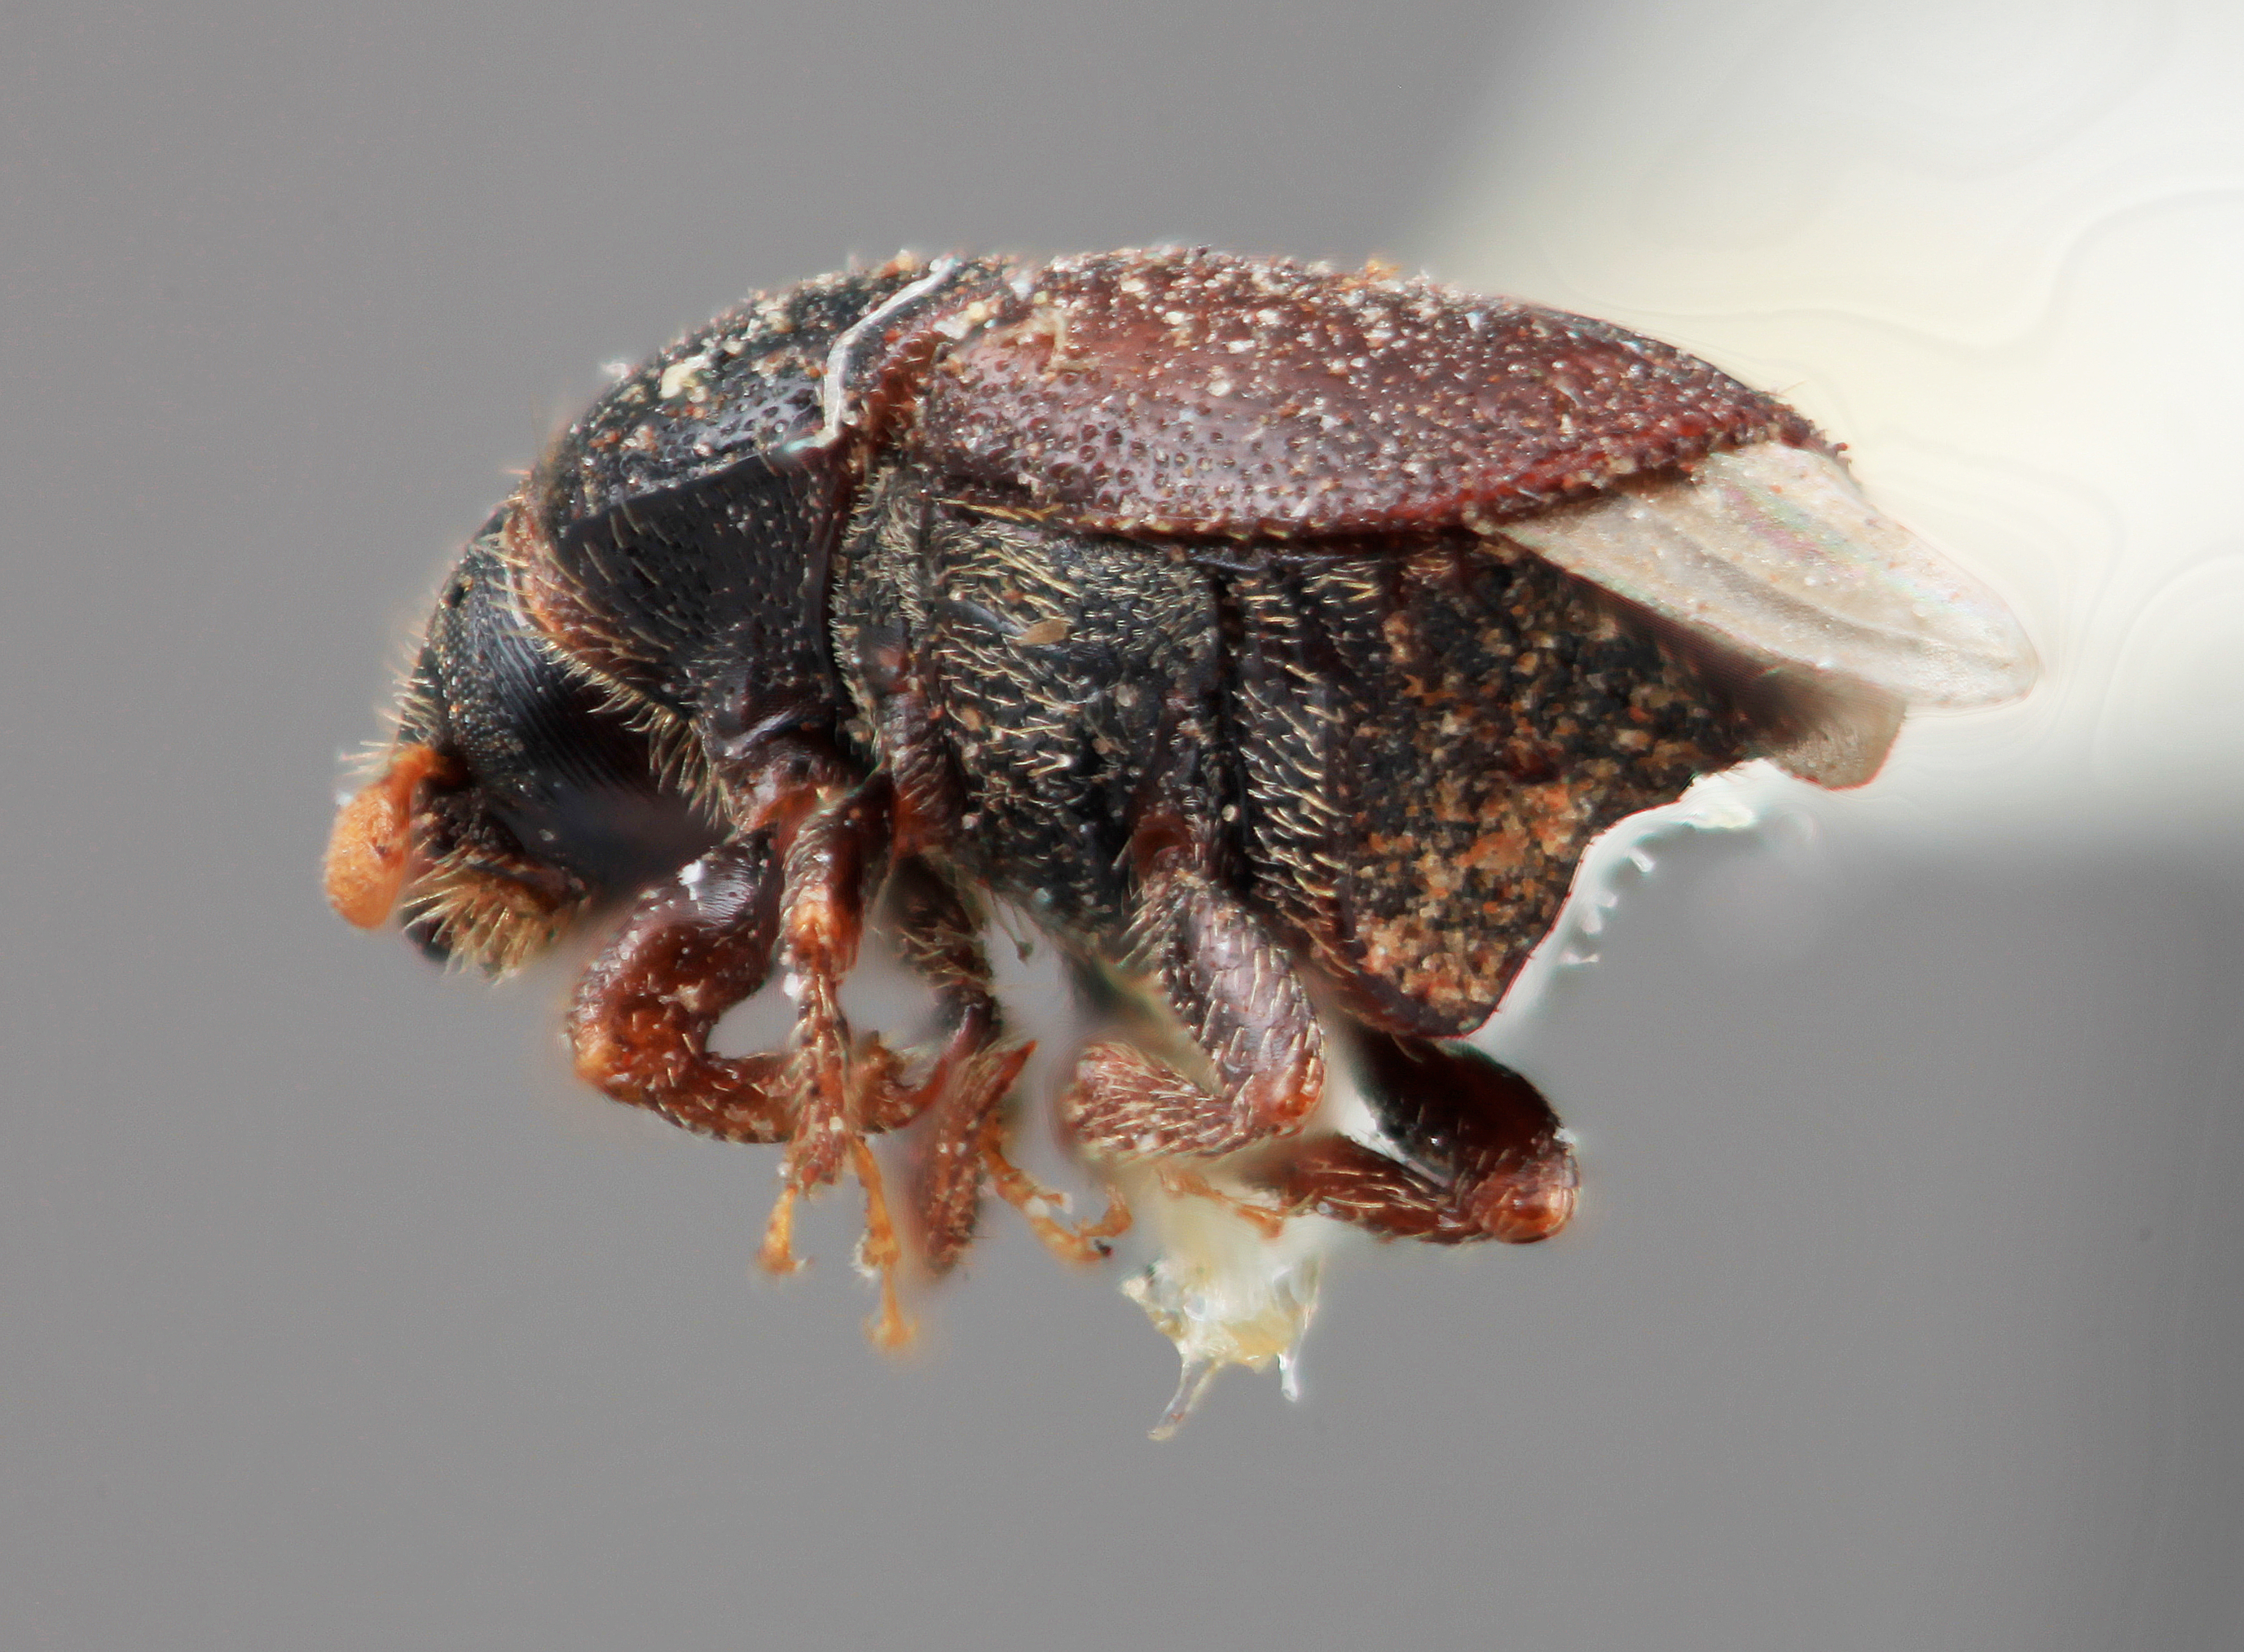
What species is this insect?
Scolytus obelus
